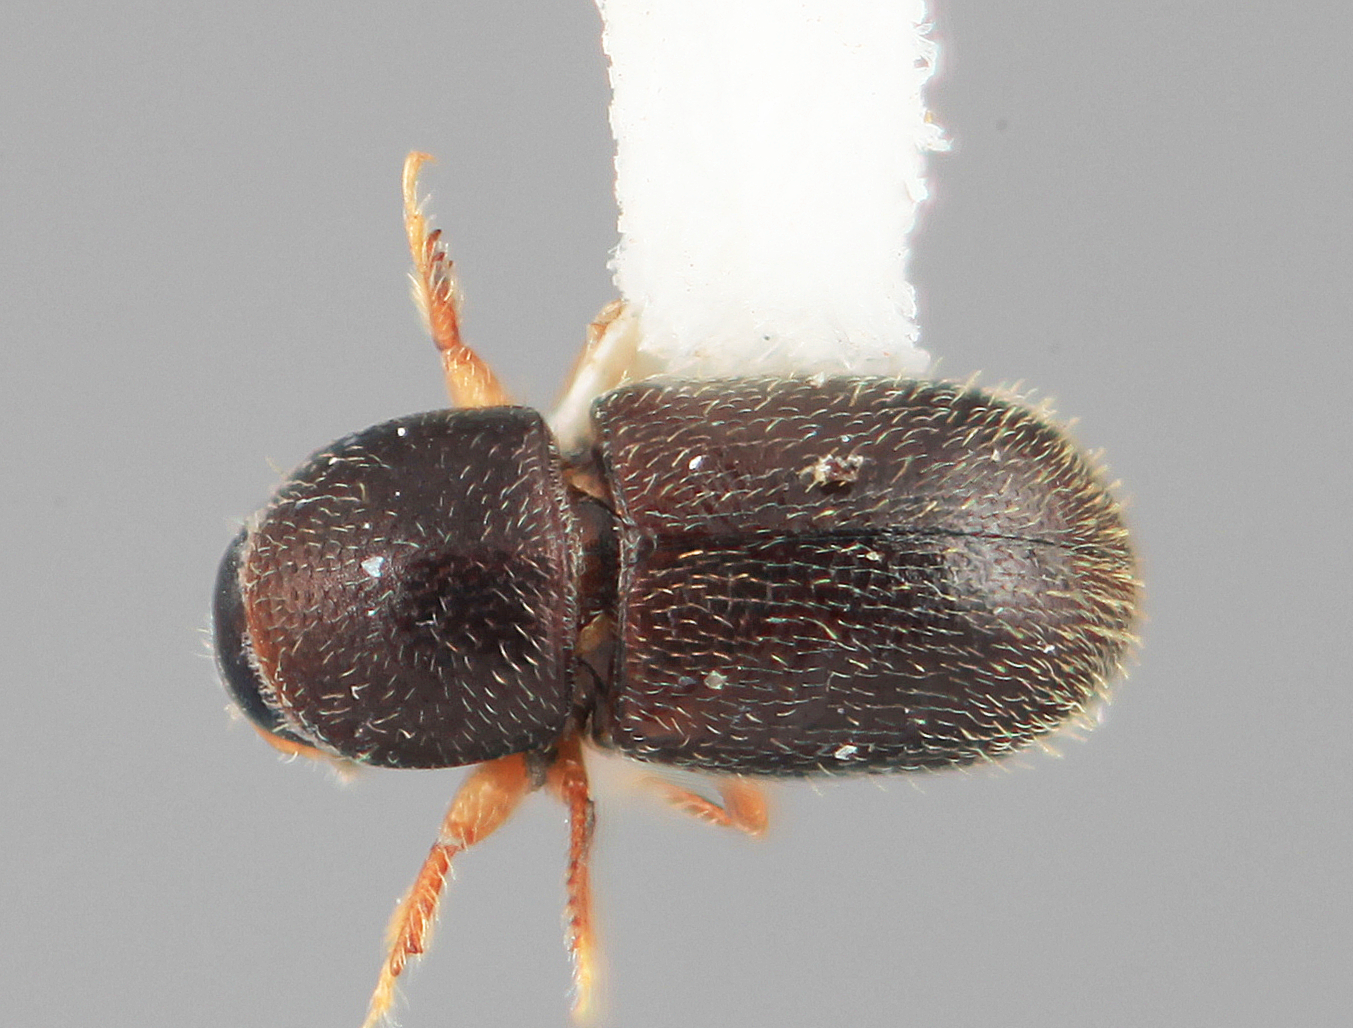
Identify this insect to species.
Scolytodes perpusillus
